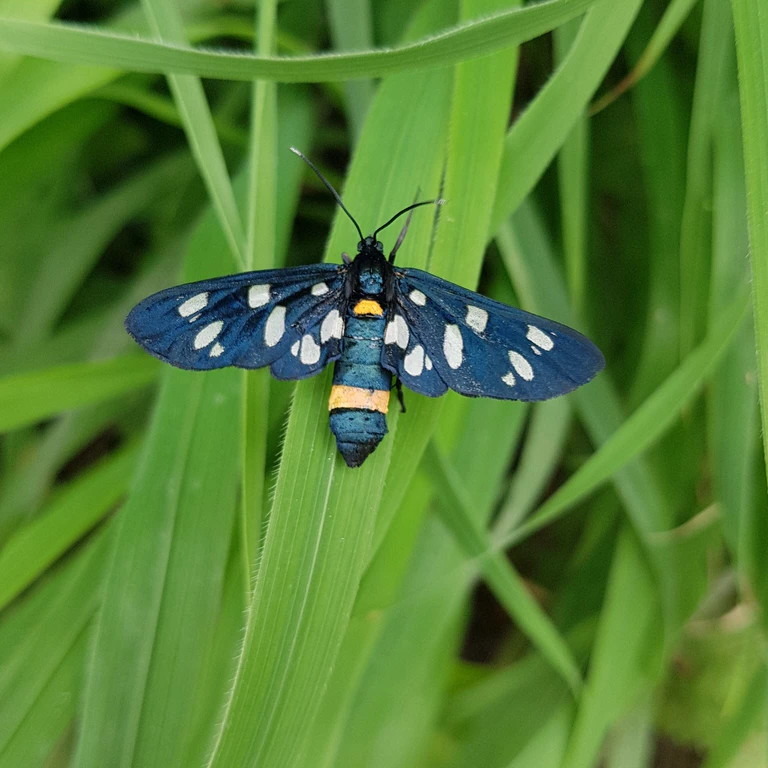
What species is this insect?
Amata phegea
